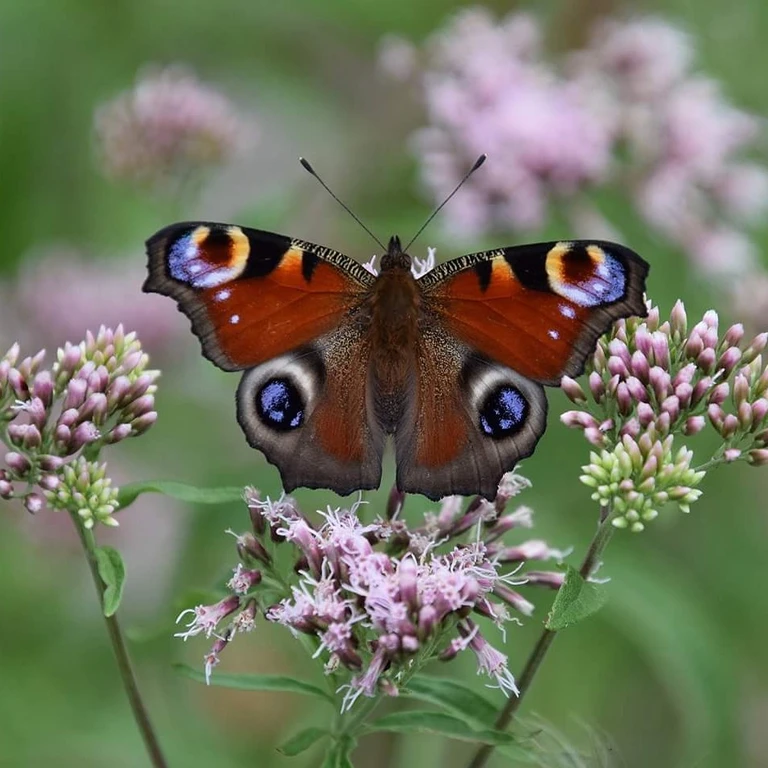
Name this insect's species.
Aglais io
